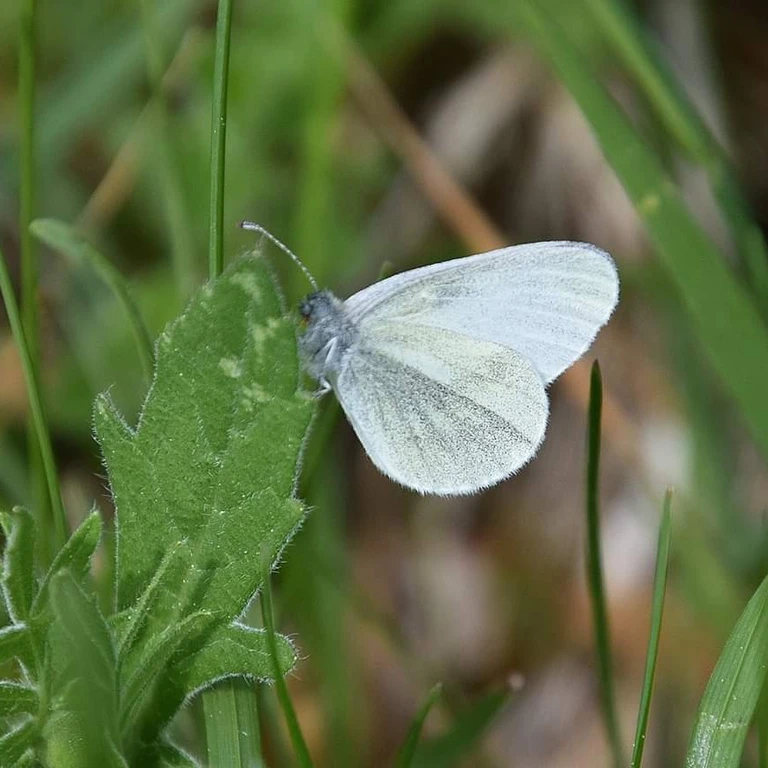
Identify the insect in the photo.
Leptidea sinapis/juvernica
